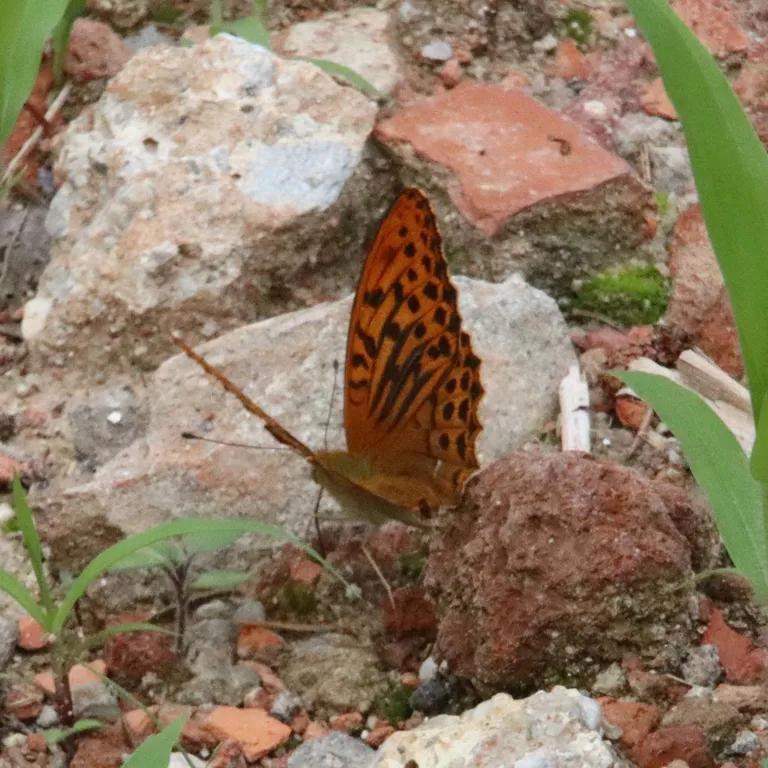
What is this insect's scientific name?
Argynnis paphia
